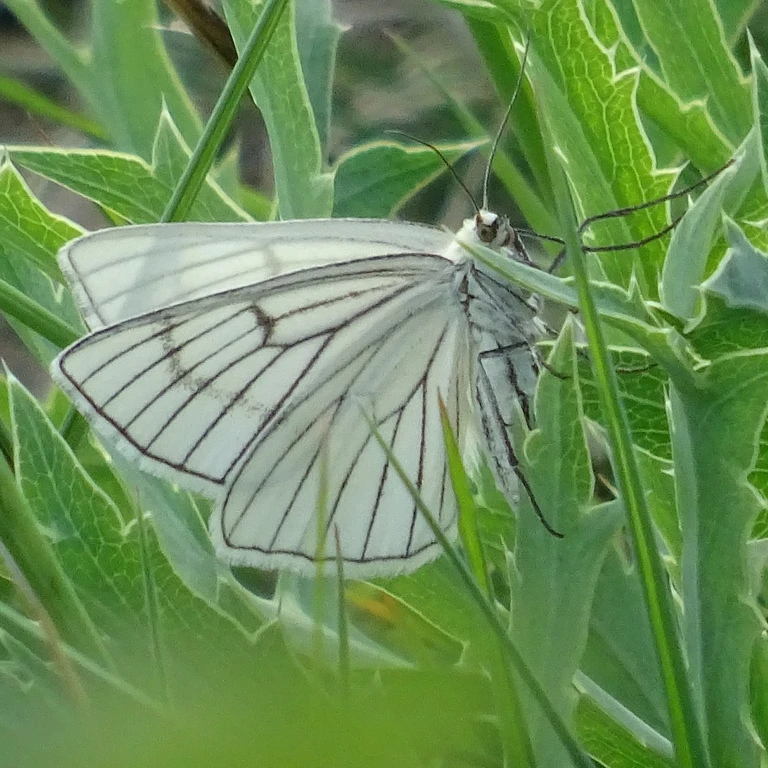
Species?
Siona lineata
